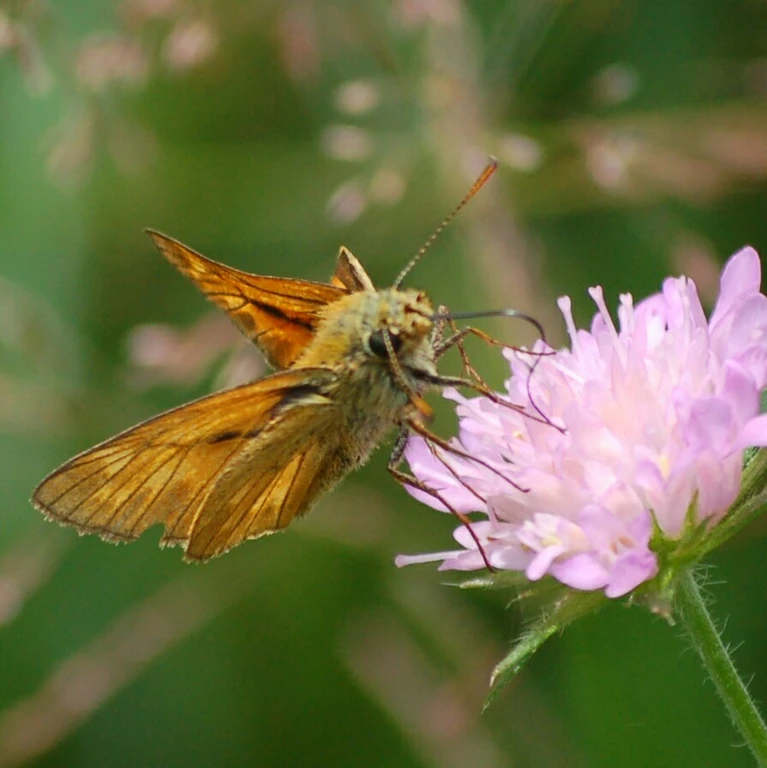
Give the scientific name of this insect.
Ochlodes sylvanus (also Ochlodes venata)
